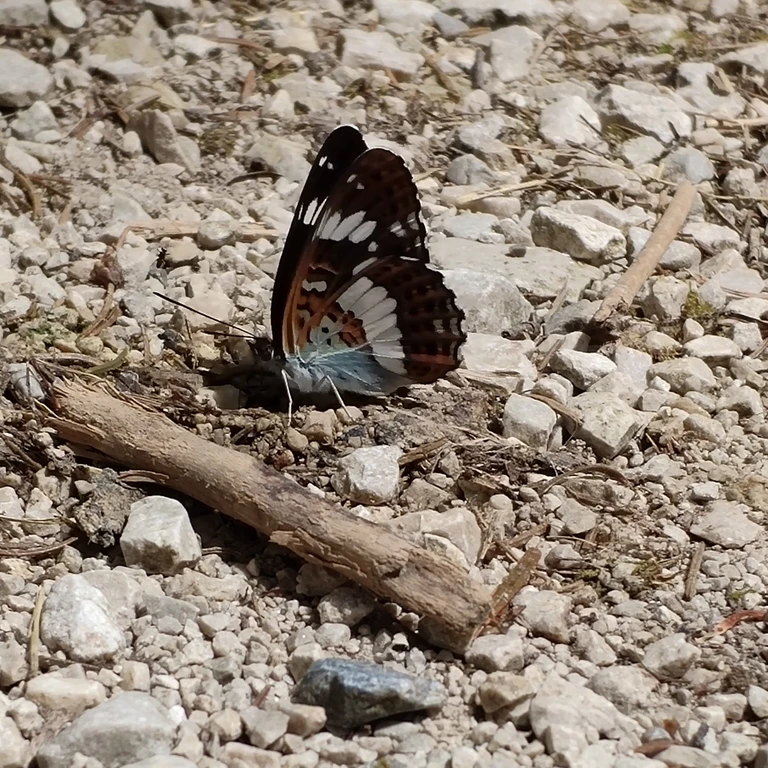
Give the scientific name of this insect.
Limenitis camilla (also Ladoga camilla)
